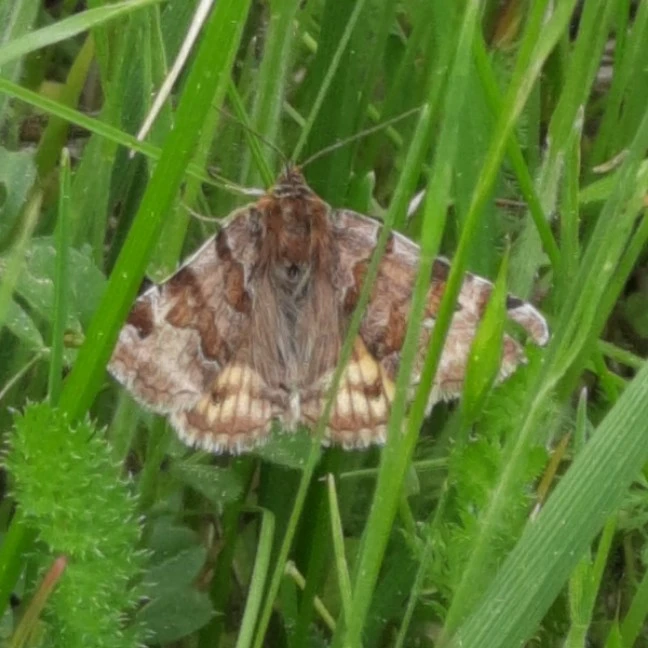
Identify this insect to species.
Euclidia glyphica
